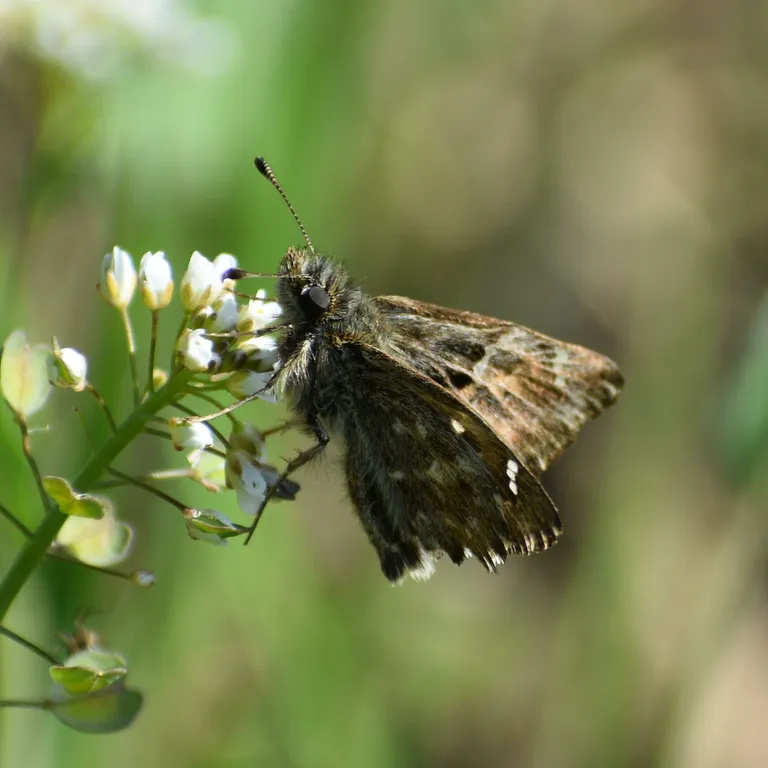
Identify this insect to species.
Carcharodus alceae
